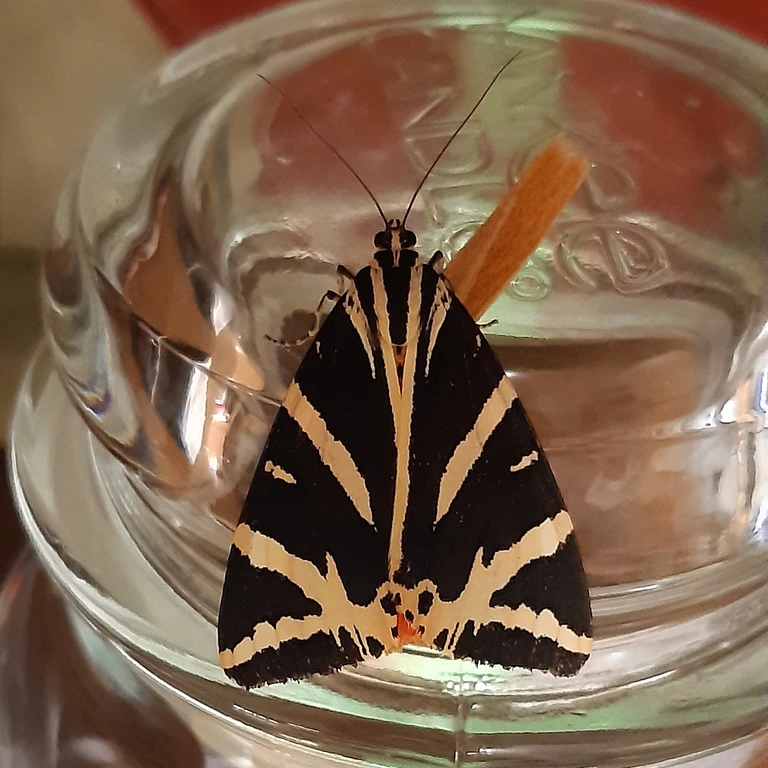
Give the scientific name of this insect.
Euplagia quadripunctaria
